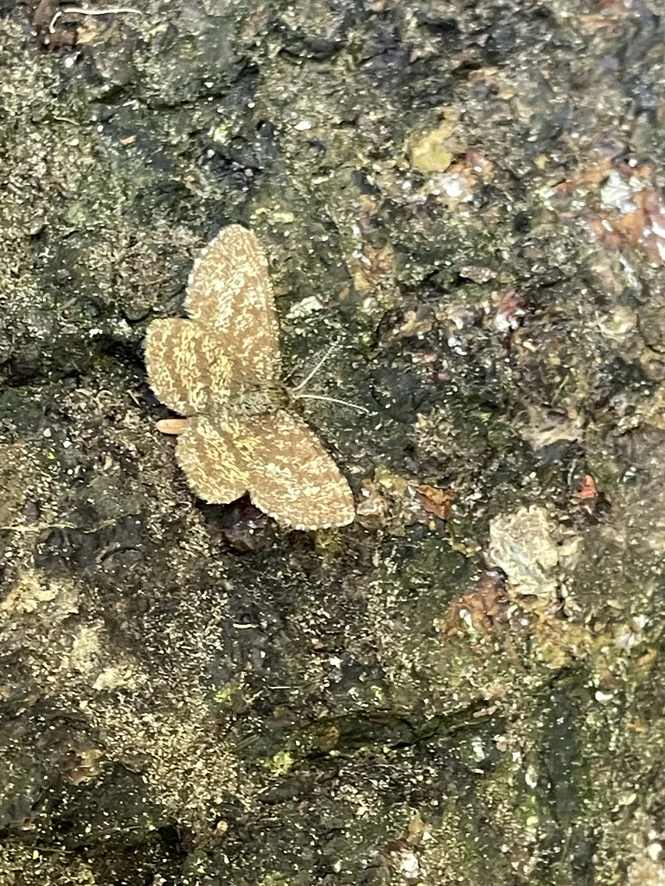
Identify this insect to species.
Ematurga atomaria
